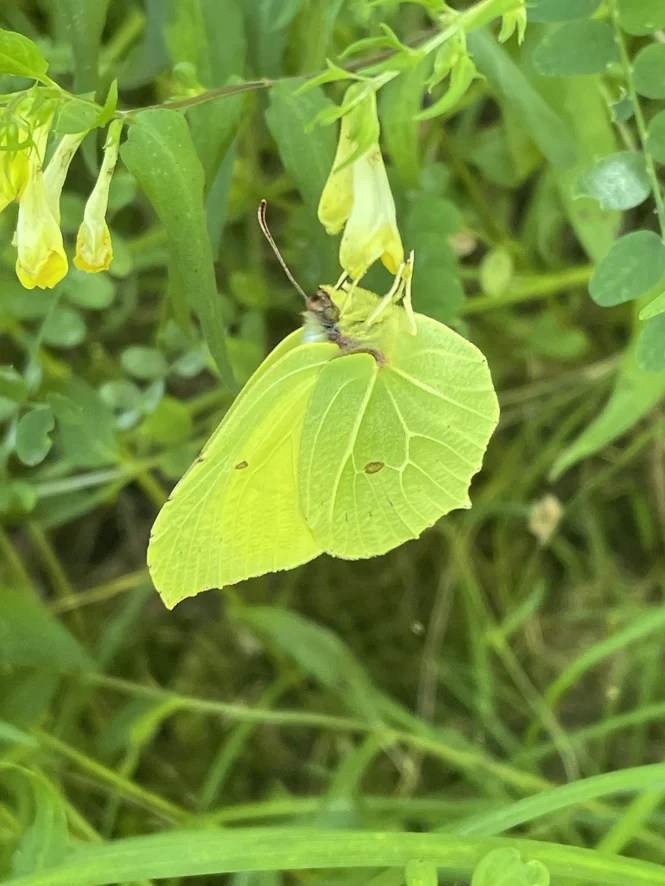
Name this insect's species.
Gonepteryx rhamni
